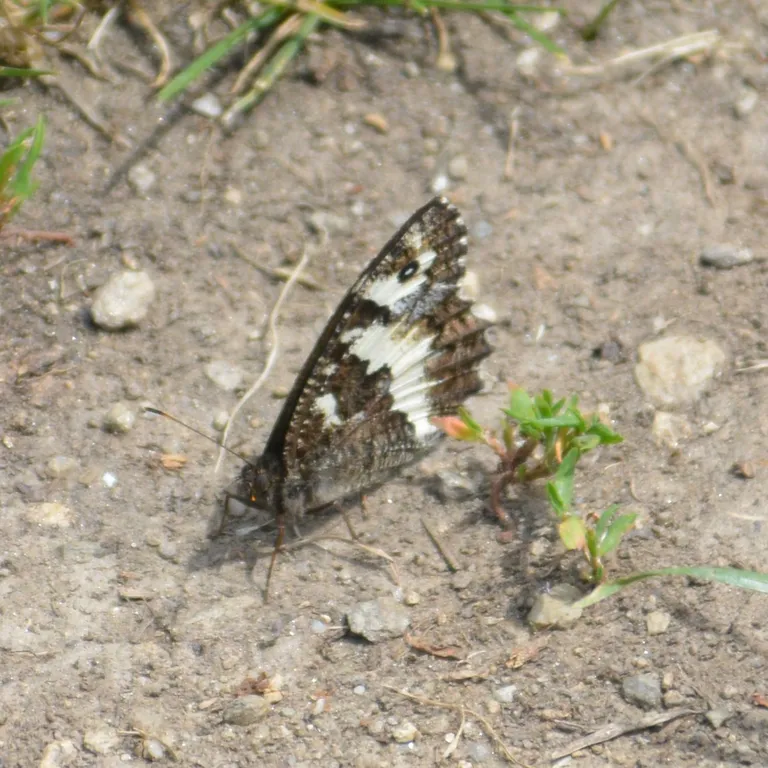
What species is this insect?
Brintesia circe
